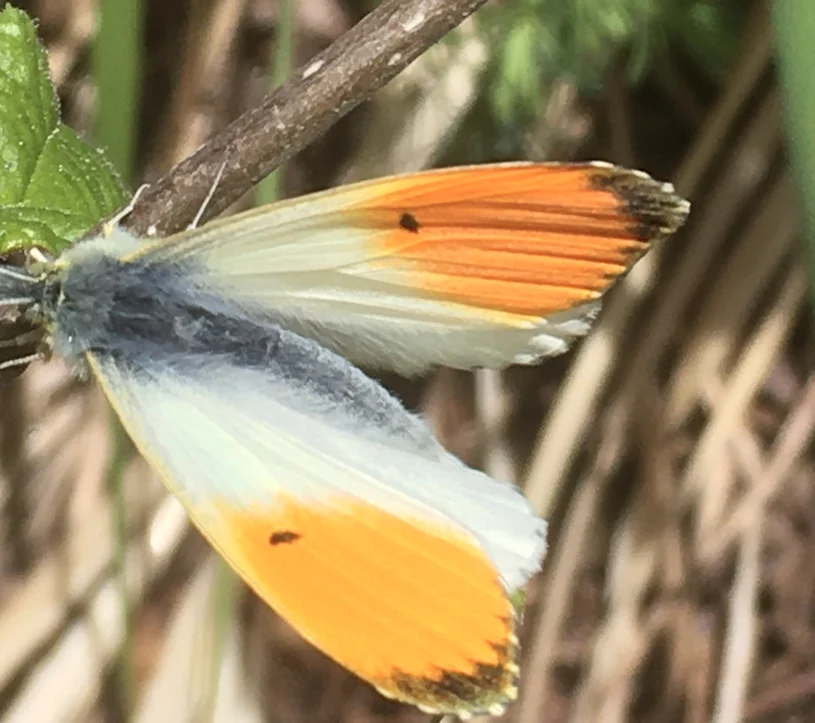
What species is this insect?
Anthocharis cardamines
